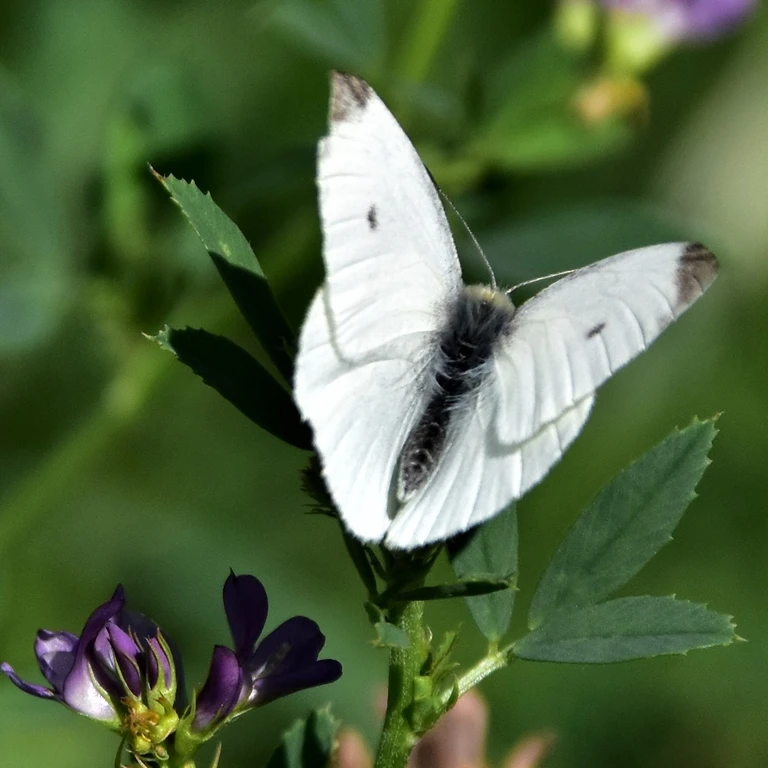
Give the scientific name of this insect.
Pieris rapae
